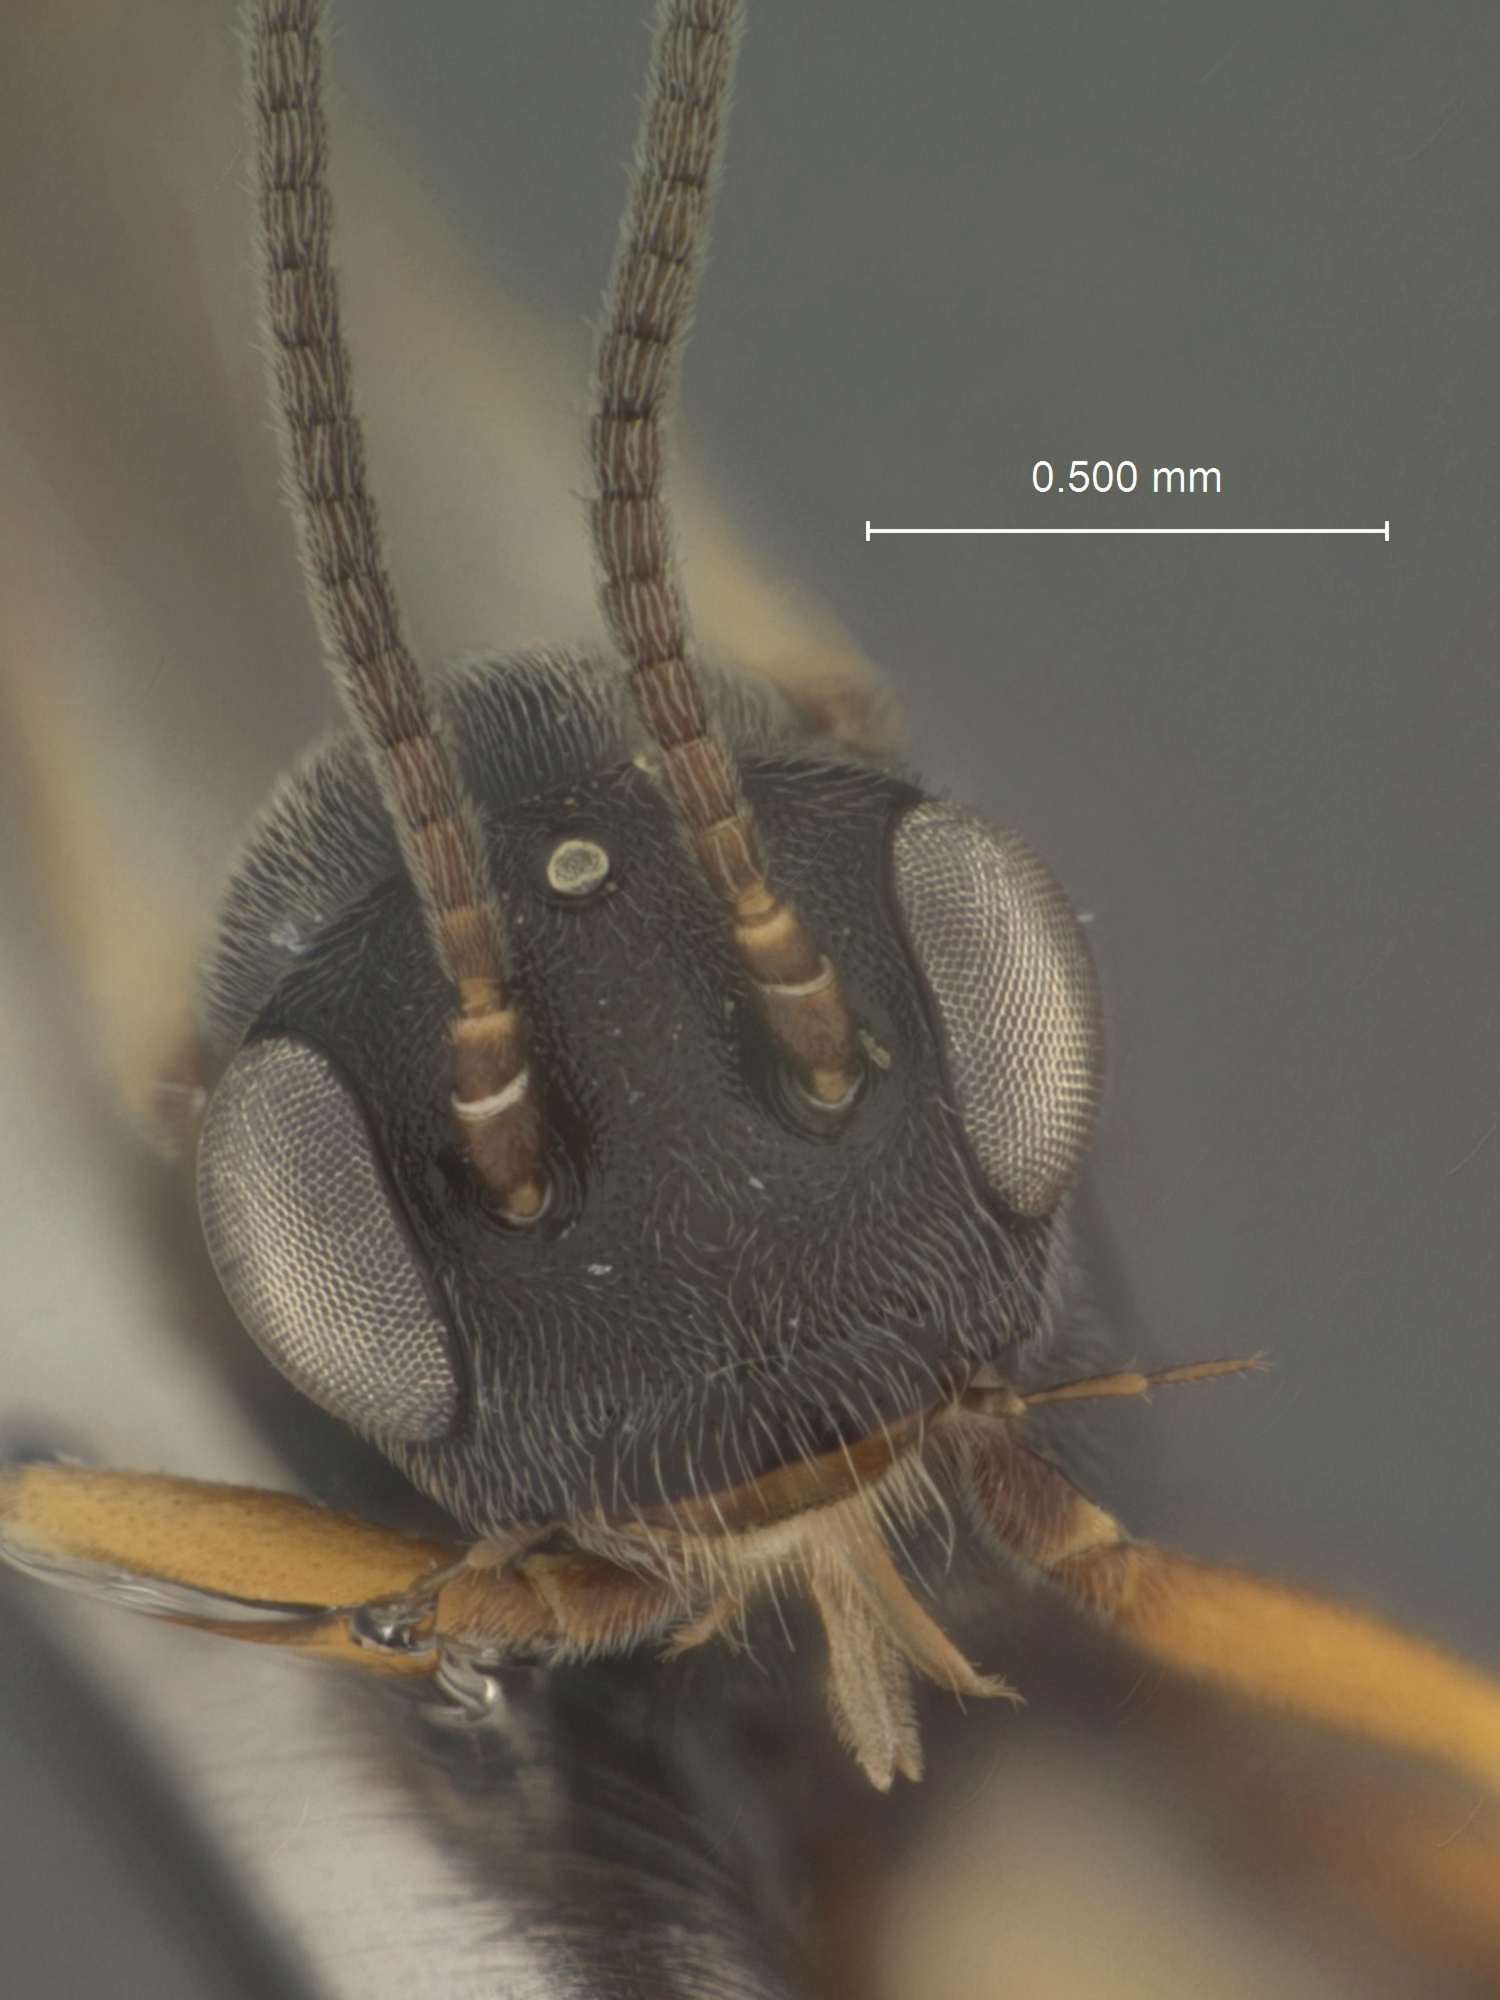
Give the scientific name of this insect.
Draparsis temporalis
